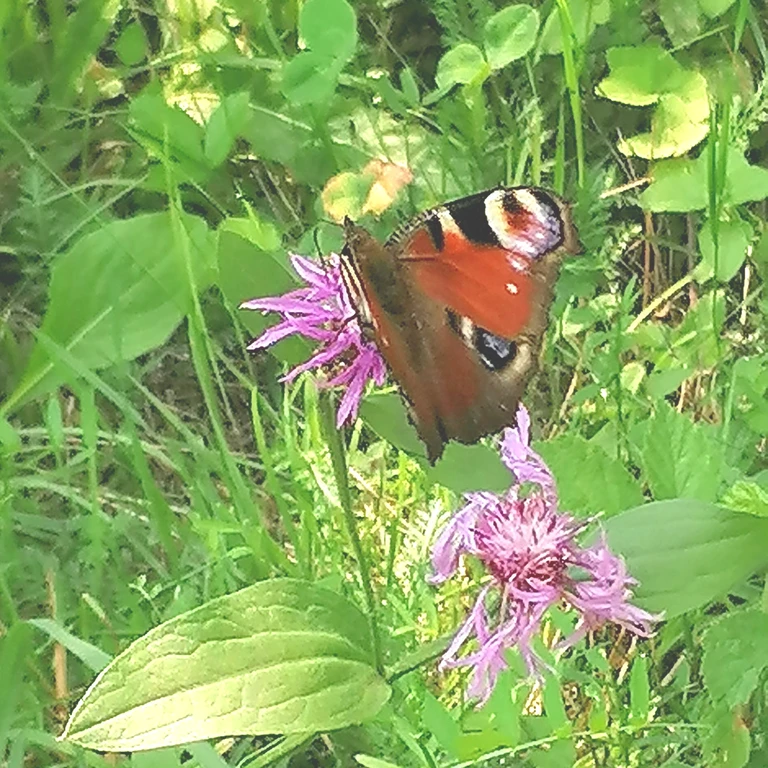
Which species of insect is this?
Aglais io
